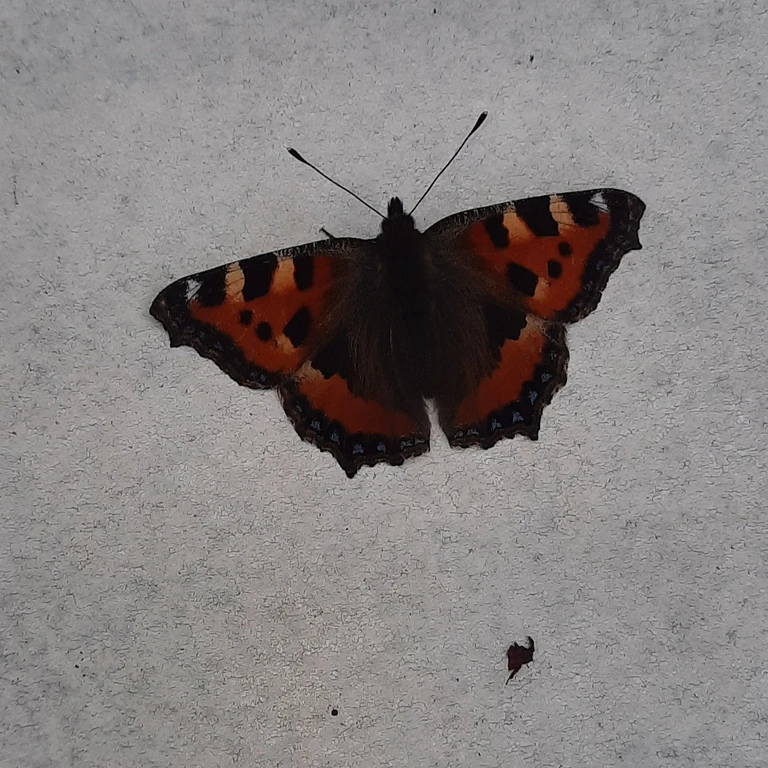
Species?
Aglais urticae
